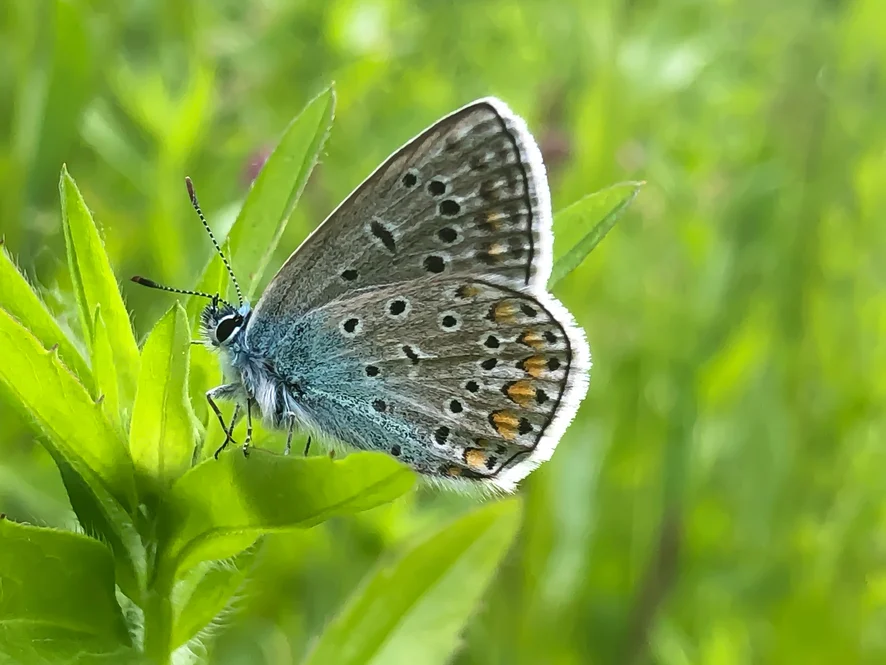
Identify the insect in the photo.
Polyommatus icarus
